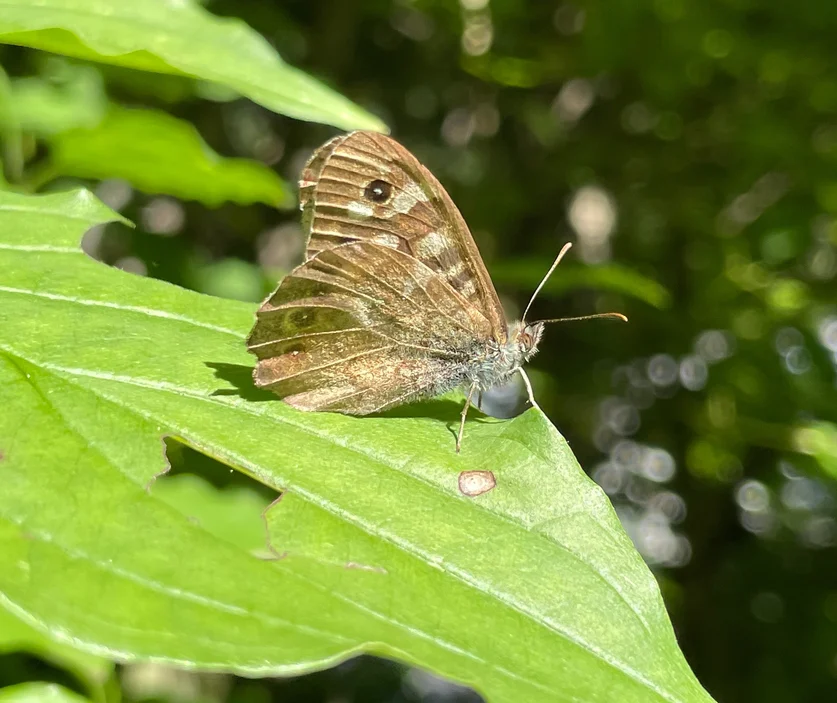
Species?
Pararge aegeria
